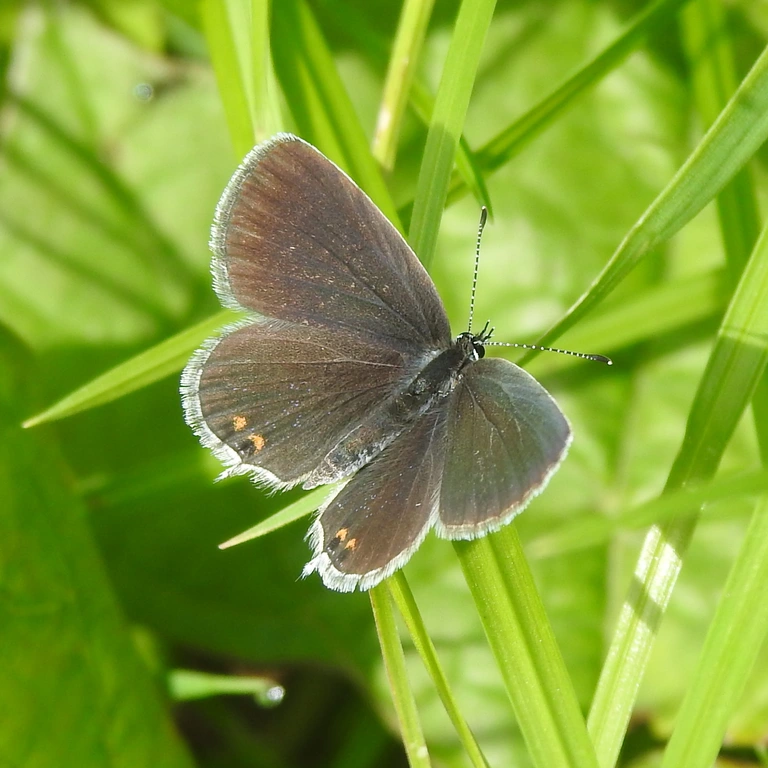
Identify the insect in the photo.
Cupido argiades (also Elkalyce argiades)
